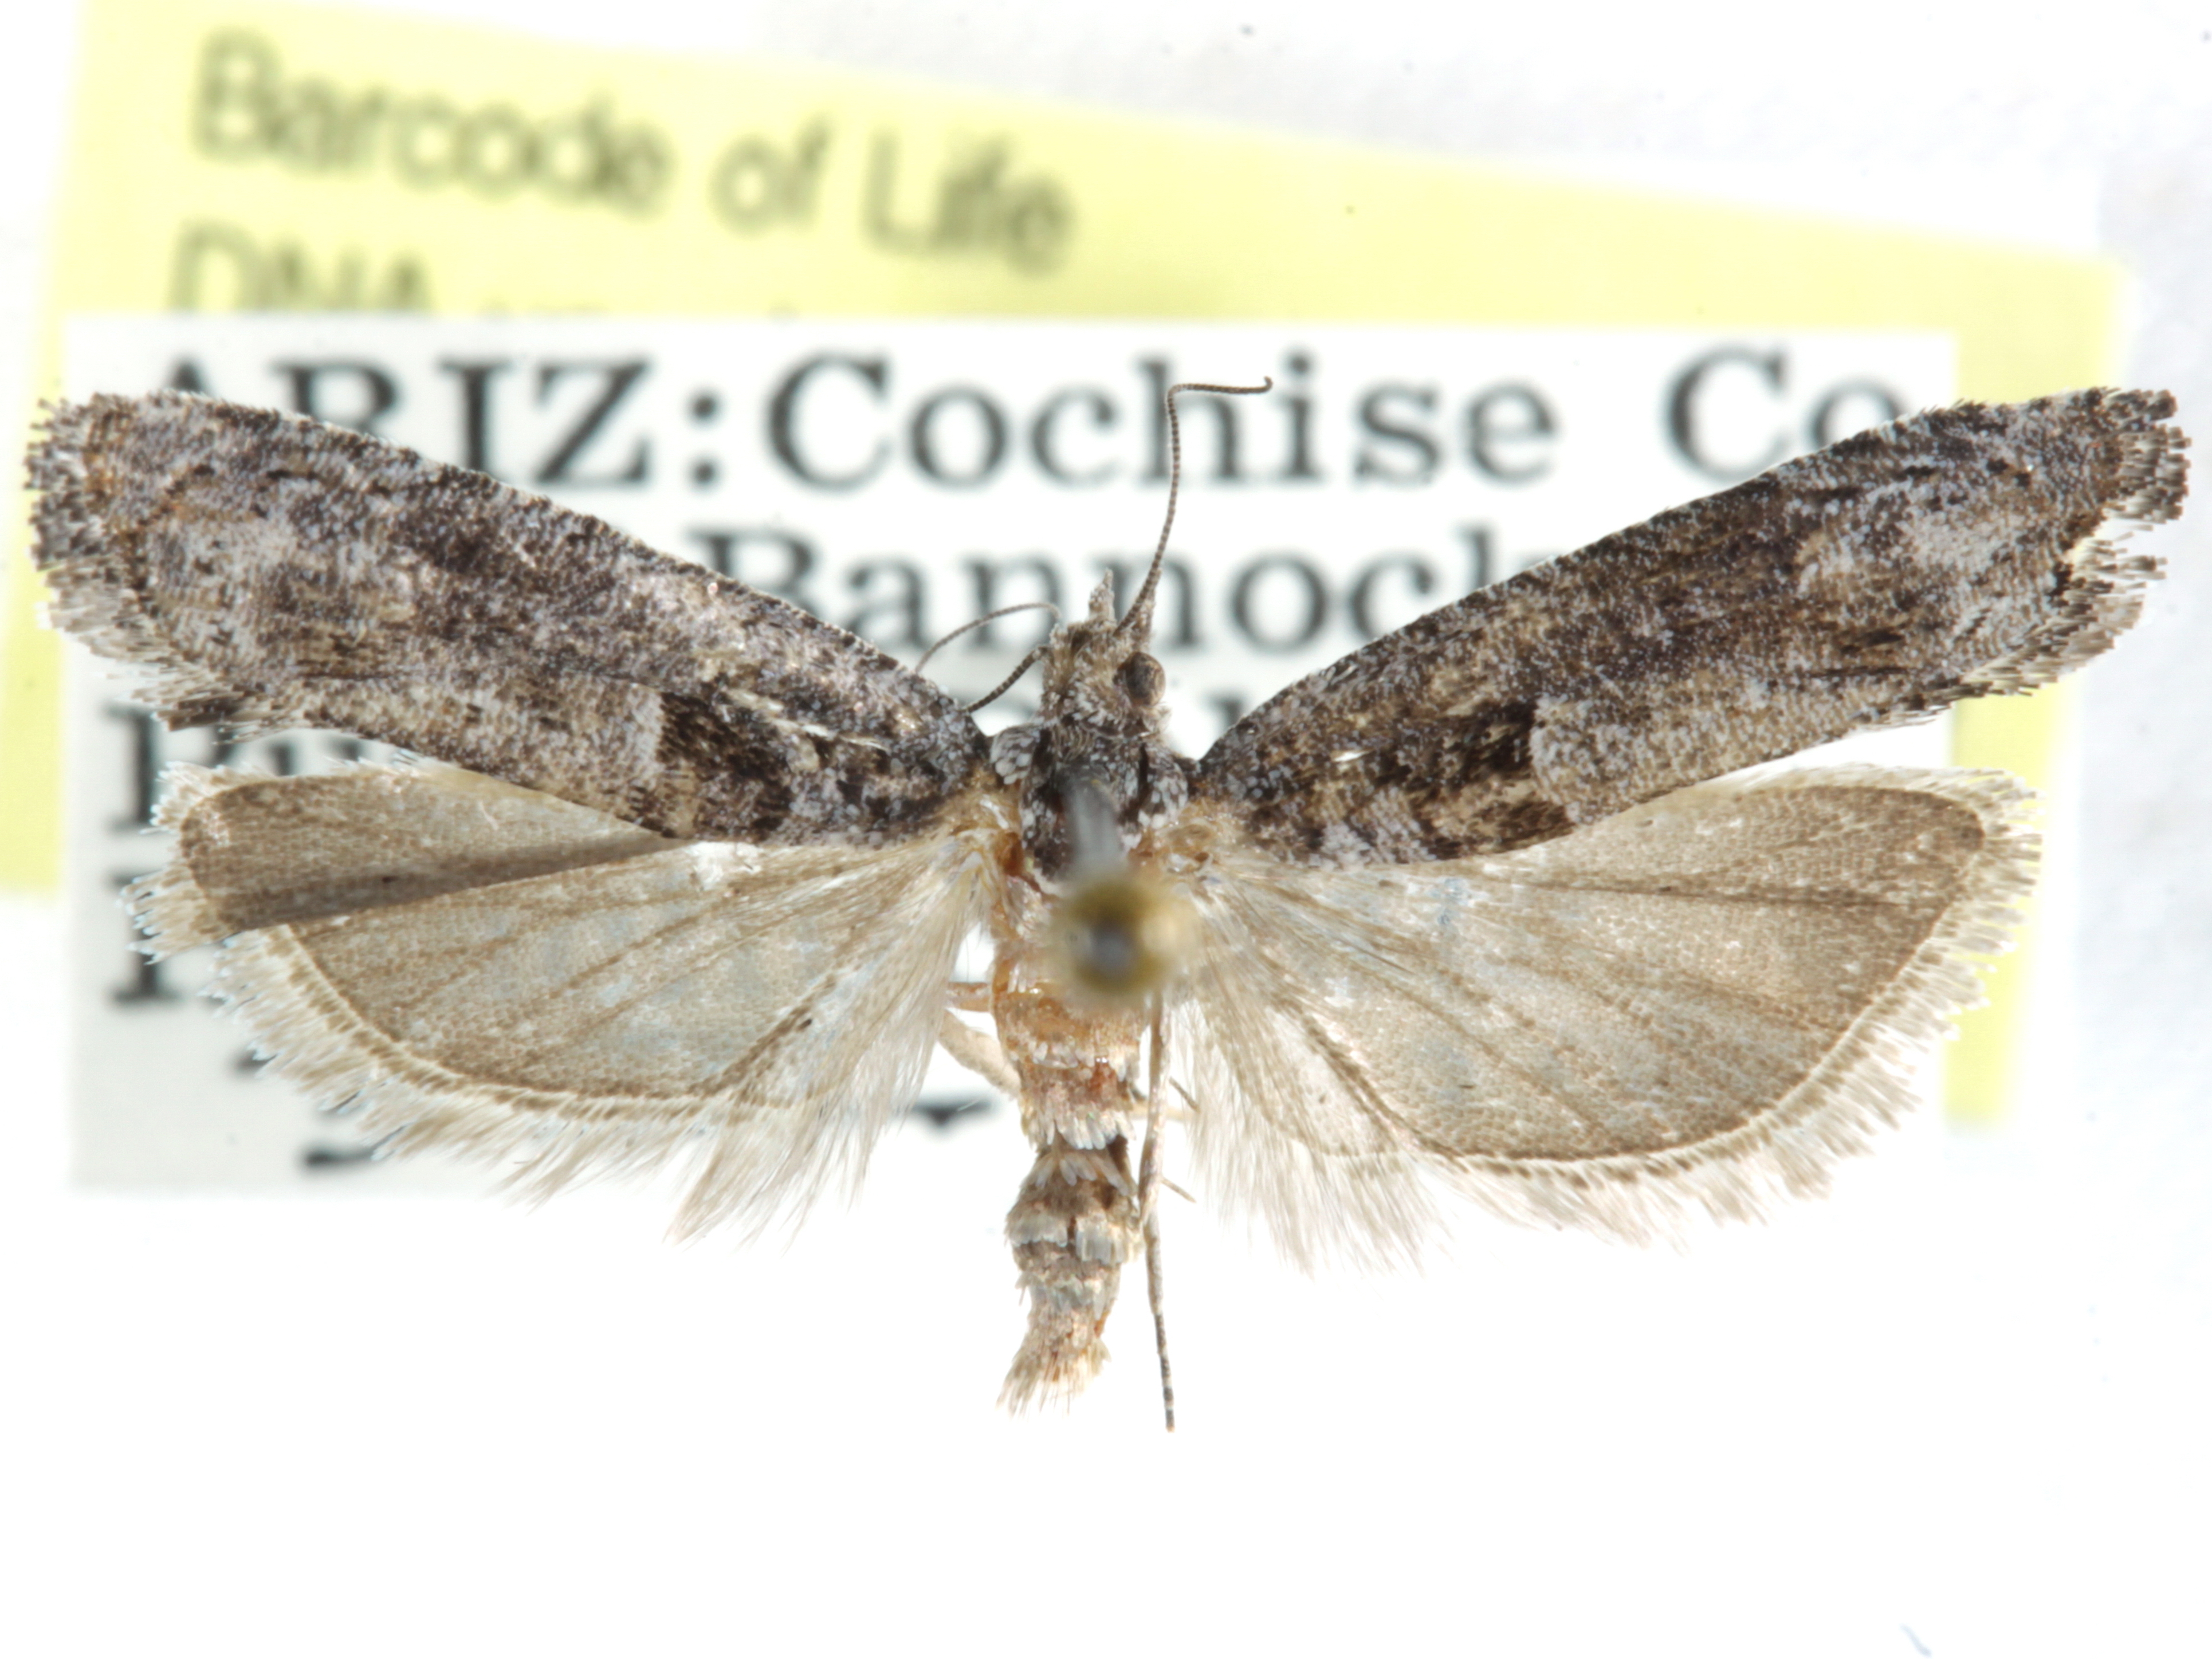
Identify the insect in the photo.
Pseudexentera senatrix
